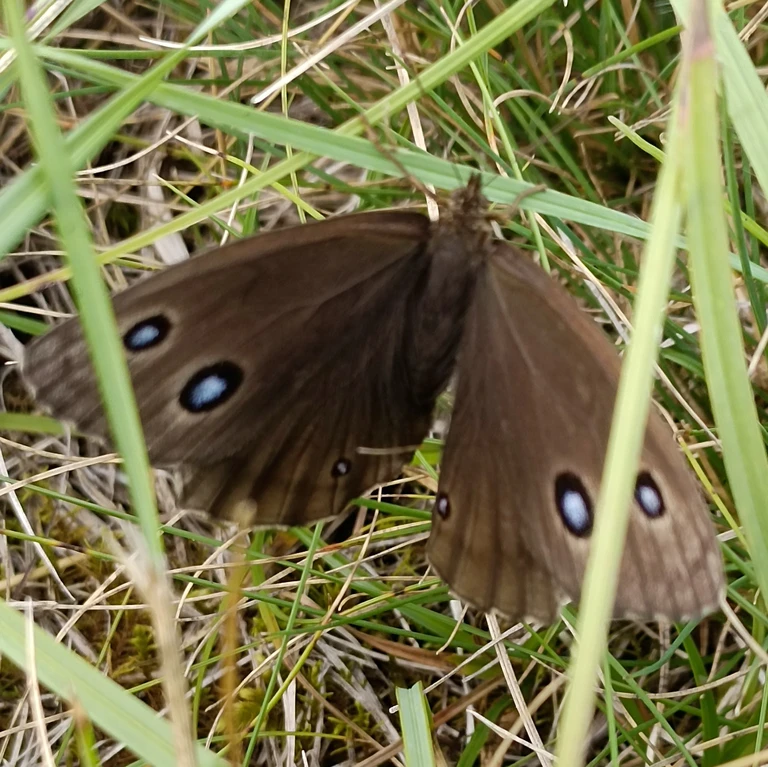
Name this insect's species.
Minois dryas
